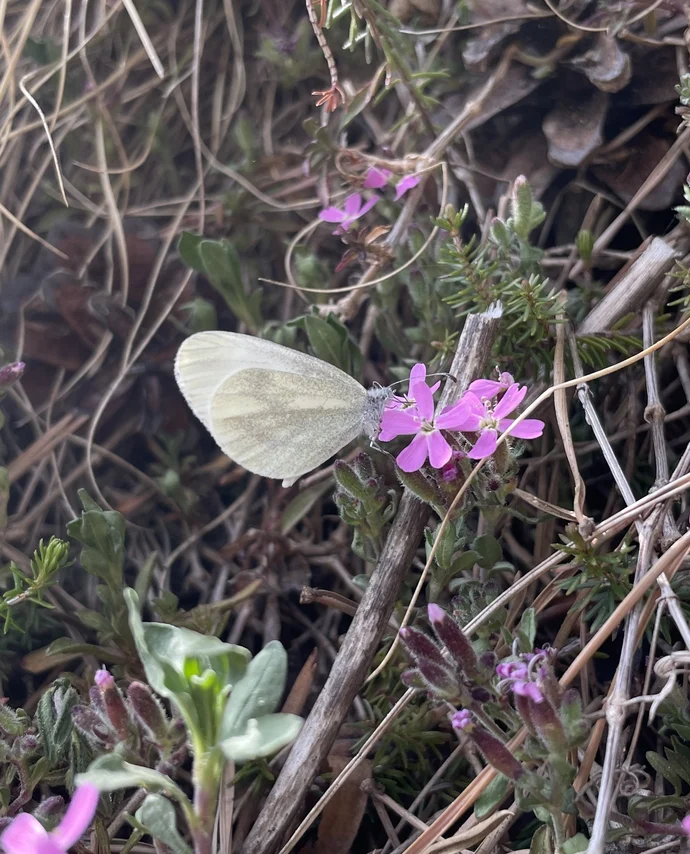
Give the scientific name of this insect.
Leptidea sinapis/juvernica
